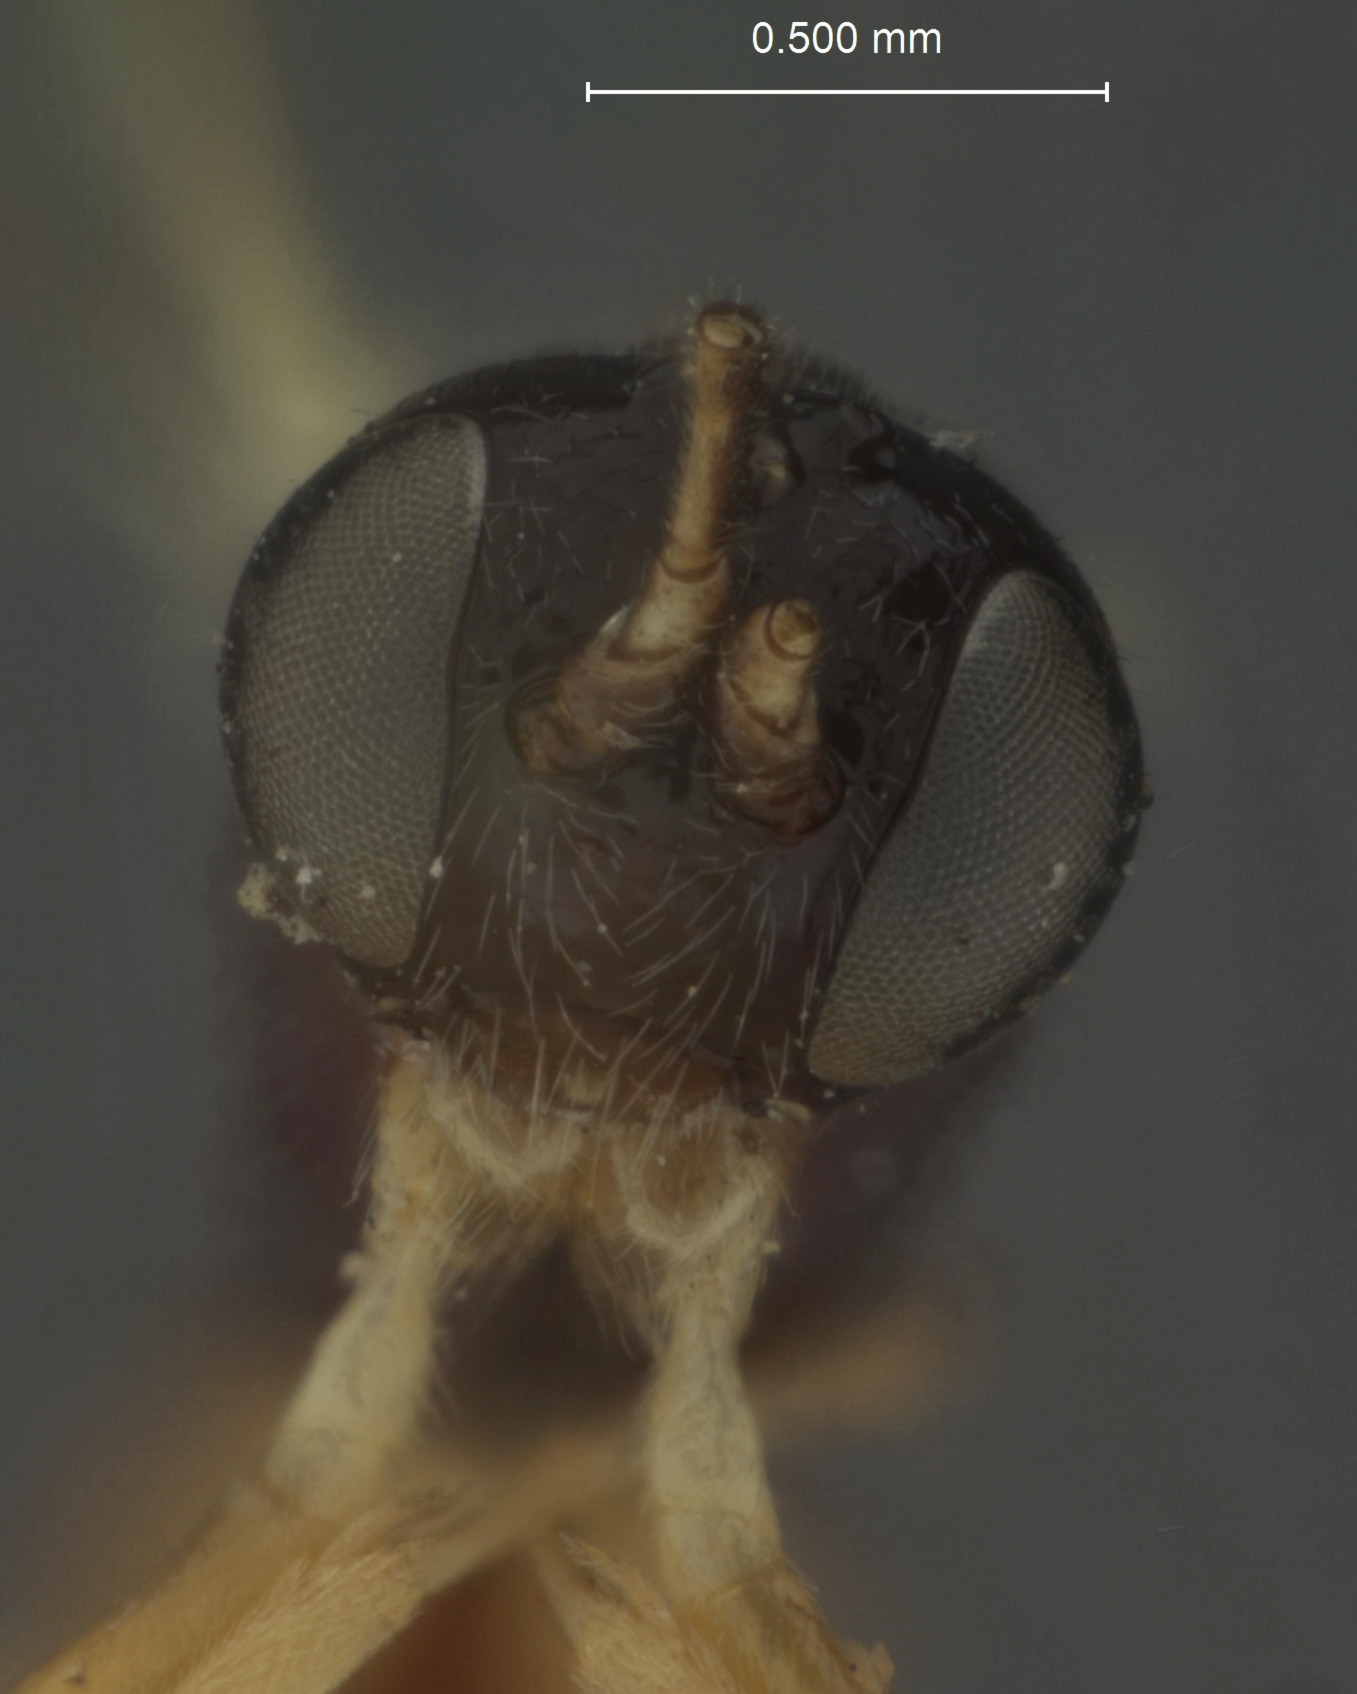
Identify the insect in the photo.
Pimpla gossypii
